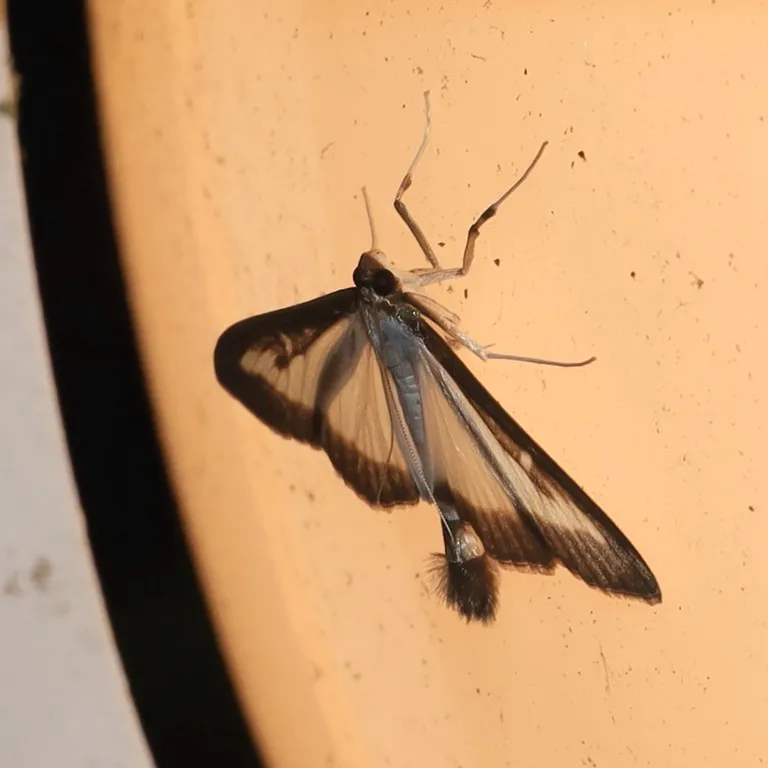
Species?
Cydalima perspectalis
